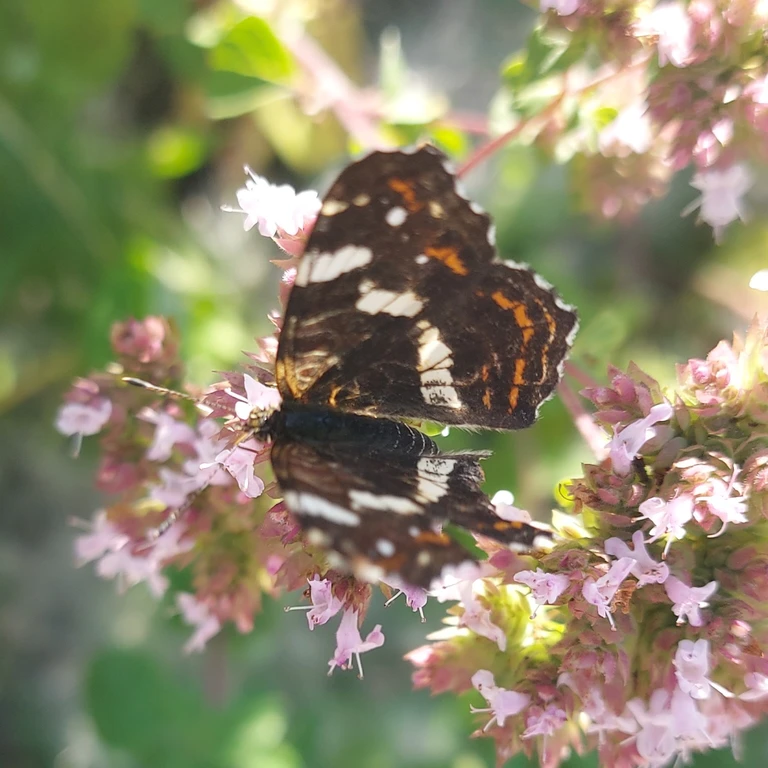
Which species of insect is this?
Araschnia levana
